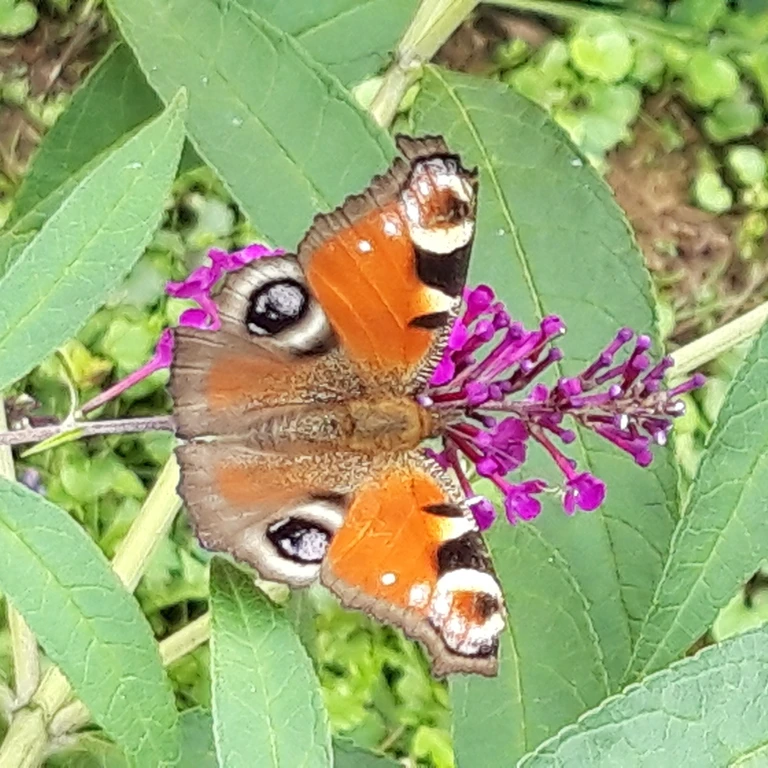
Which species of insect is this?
Aglais io
